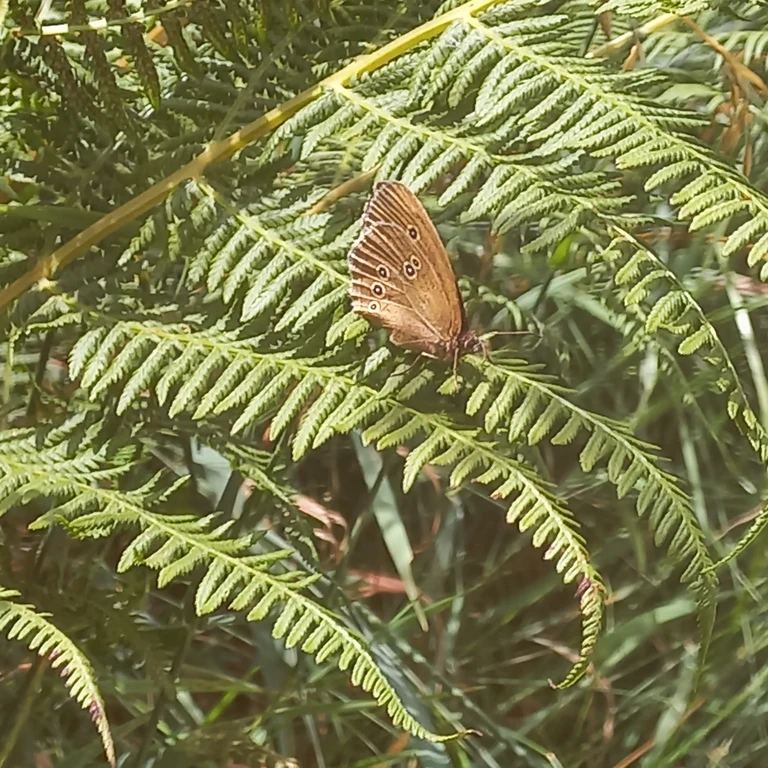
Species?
Aphantopus hyperantus
